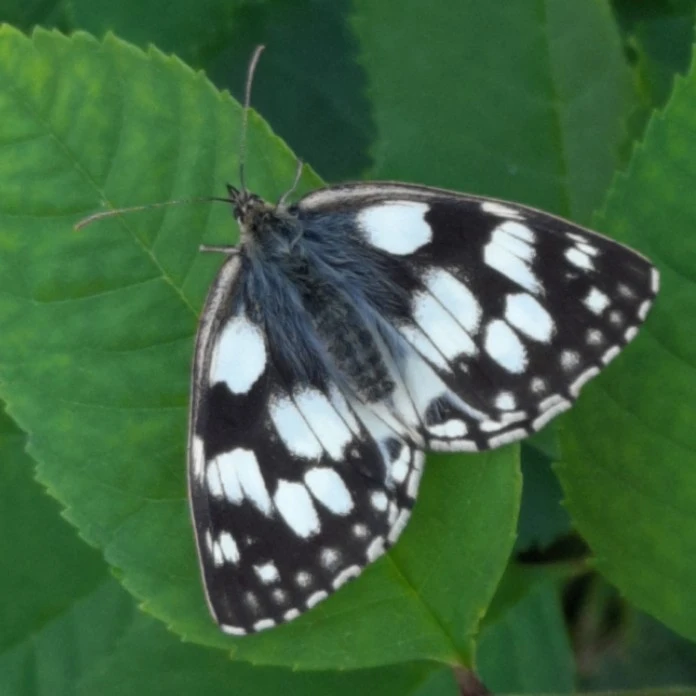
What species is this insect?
Melanargia galathea
